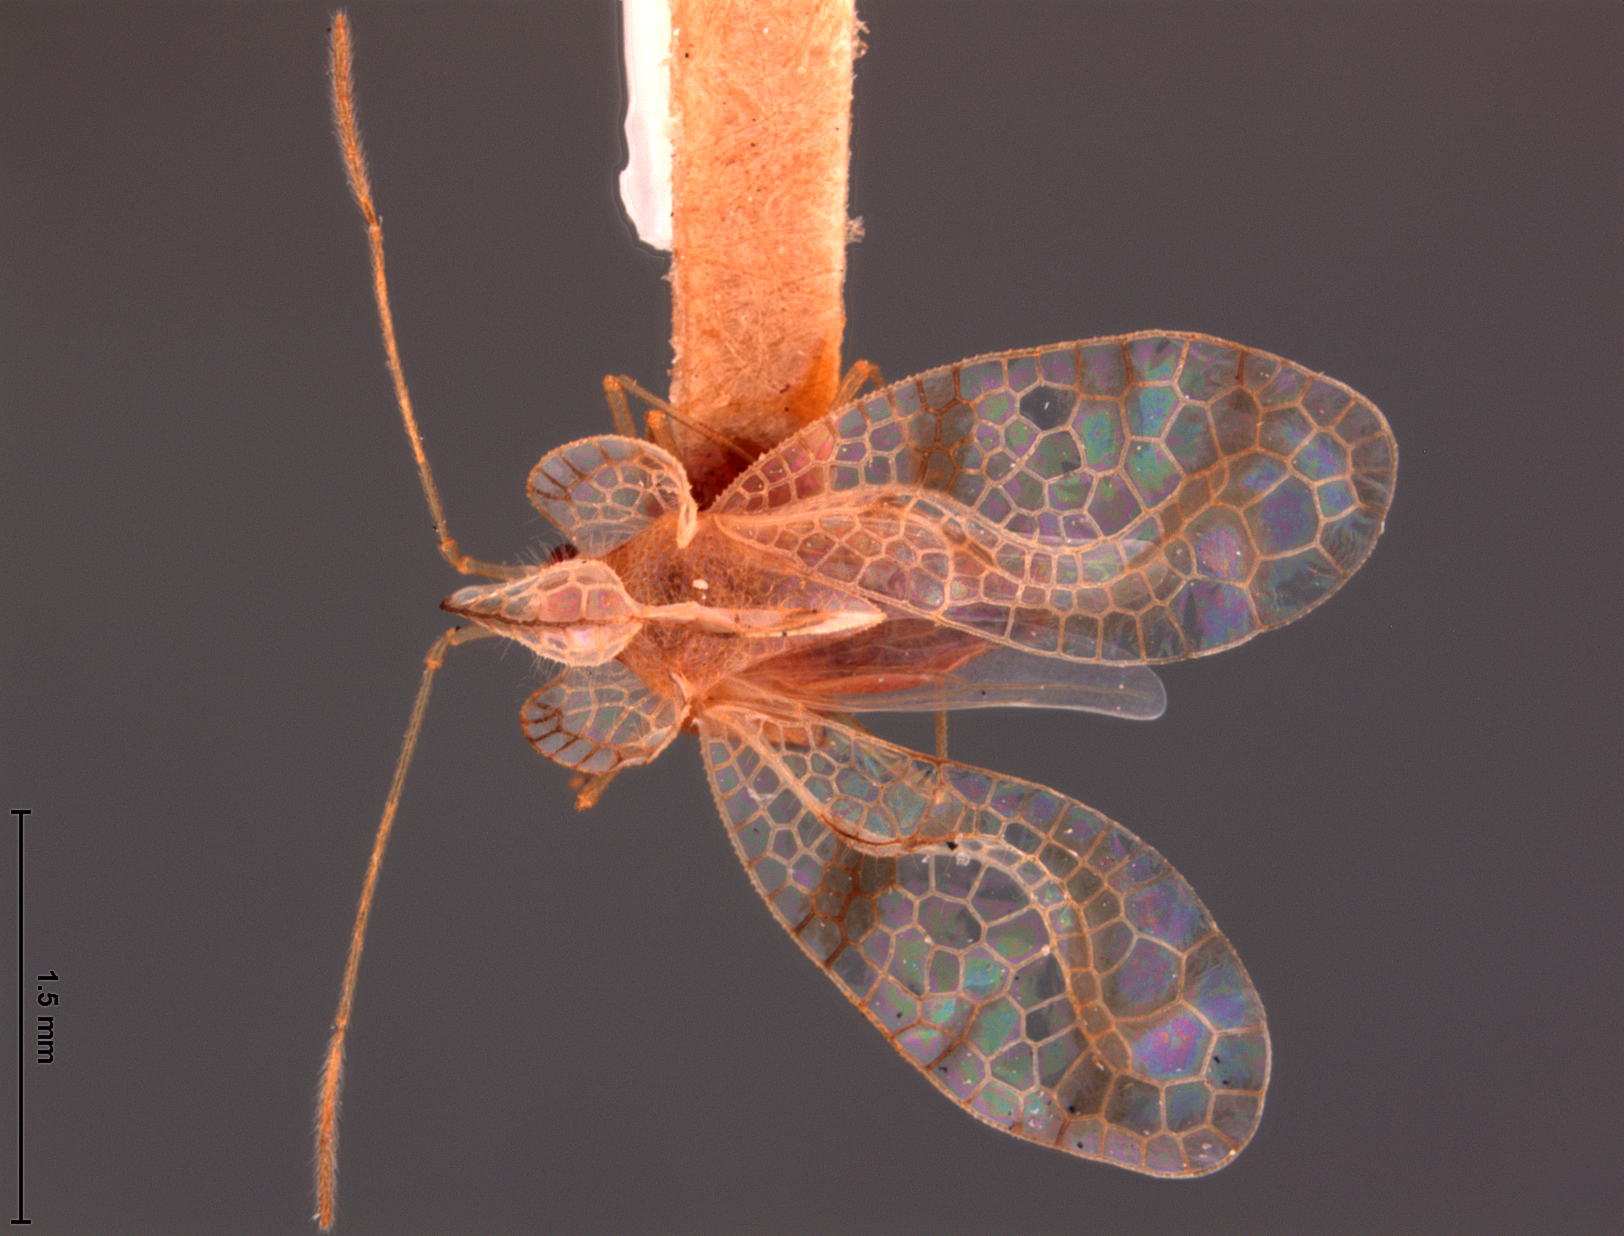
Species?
Stephanitis nitoris
